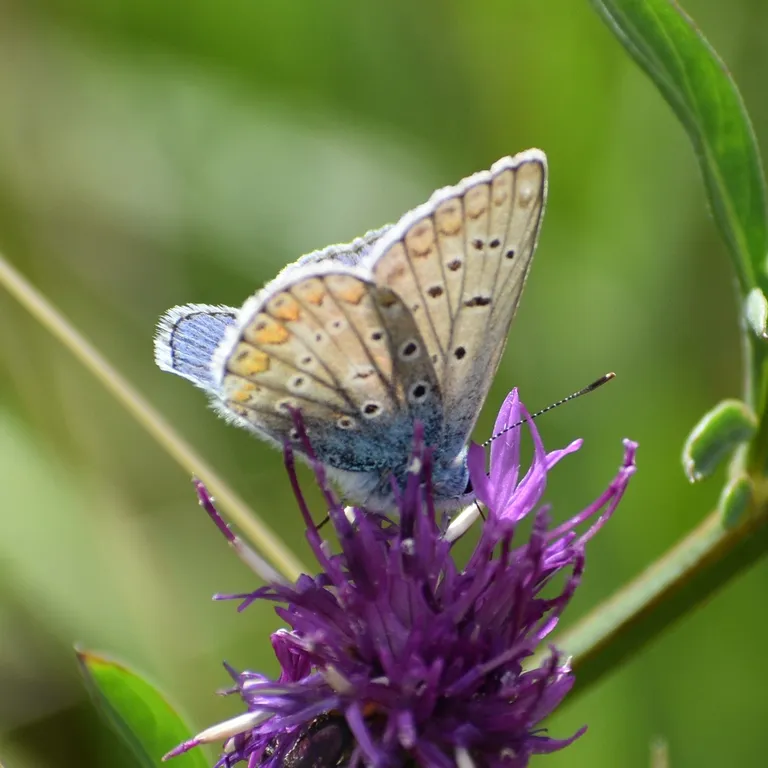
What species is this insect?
Polyommatus icarus
